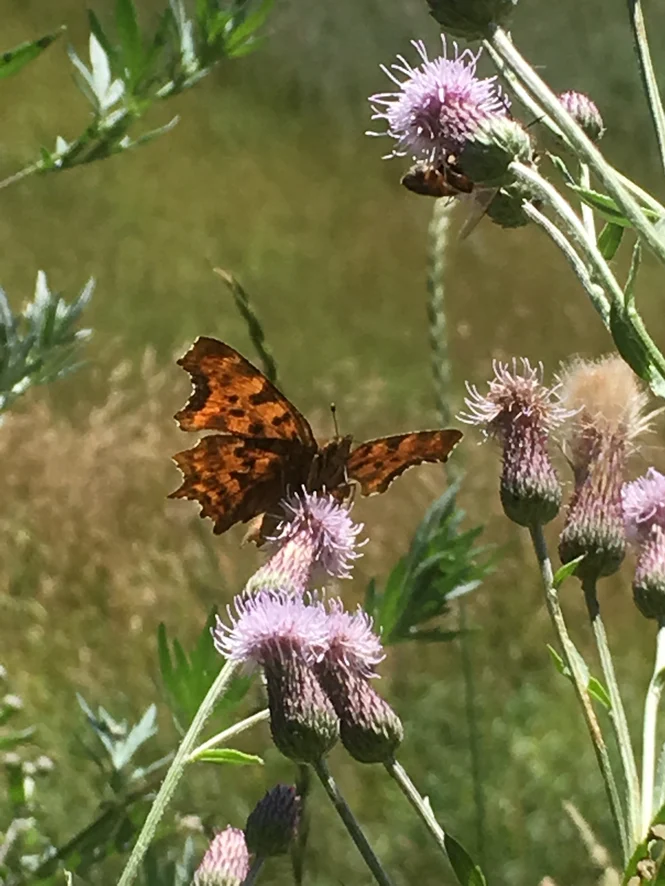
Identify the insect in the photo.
Polygonia c-album
